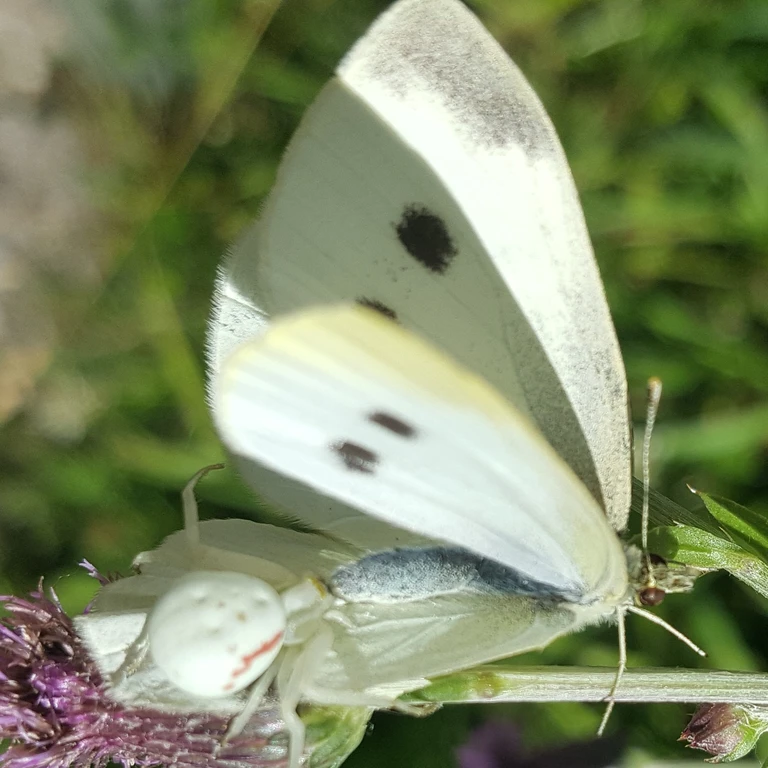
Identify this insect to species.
Pieris rapae
